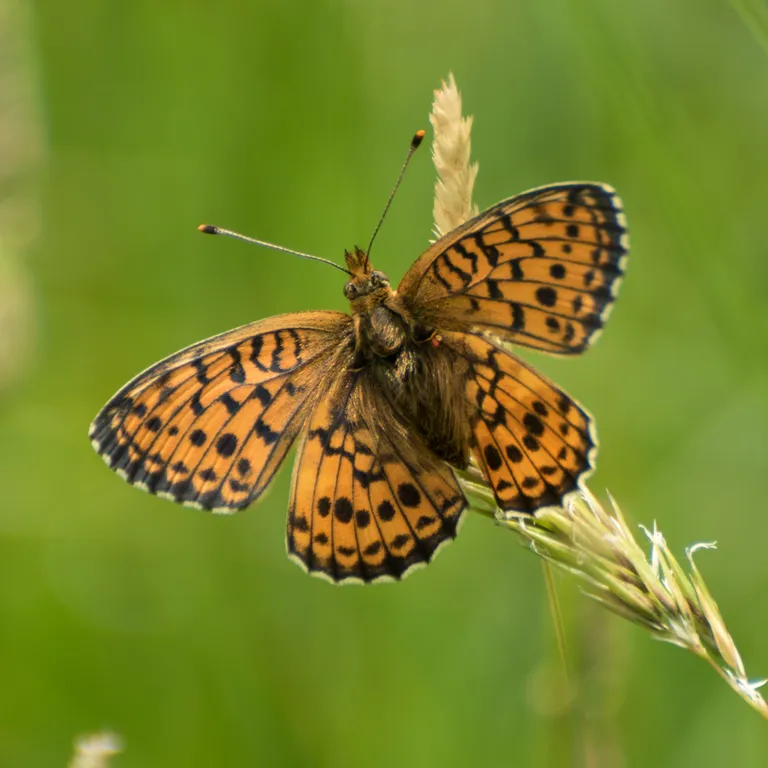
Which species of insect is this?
Brenthis ino
